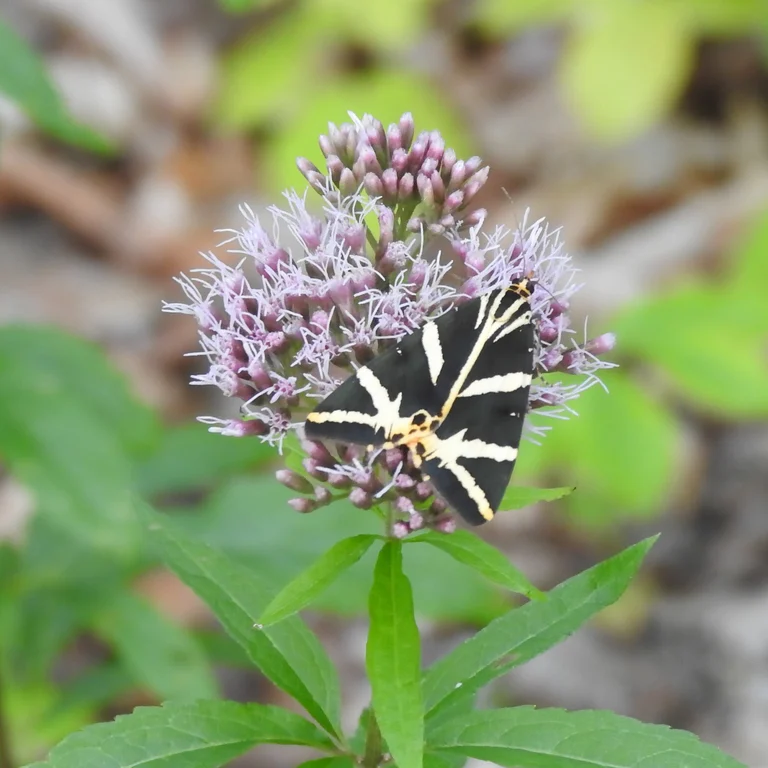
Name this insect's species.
Euplagia quadripunctaria
